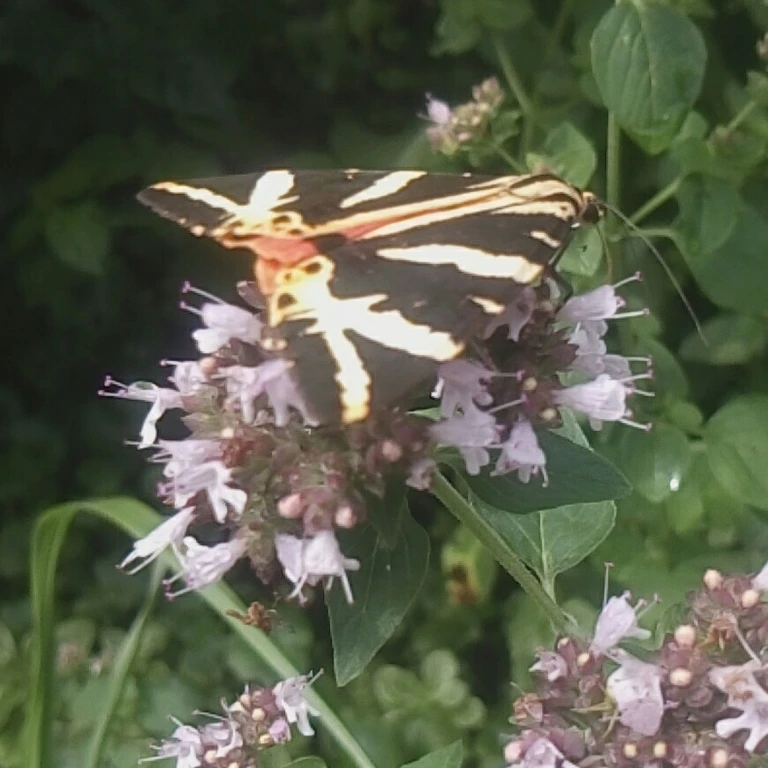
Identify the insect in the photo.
Euplagia quadripunctaria
